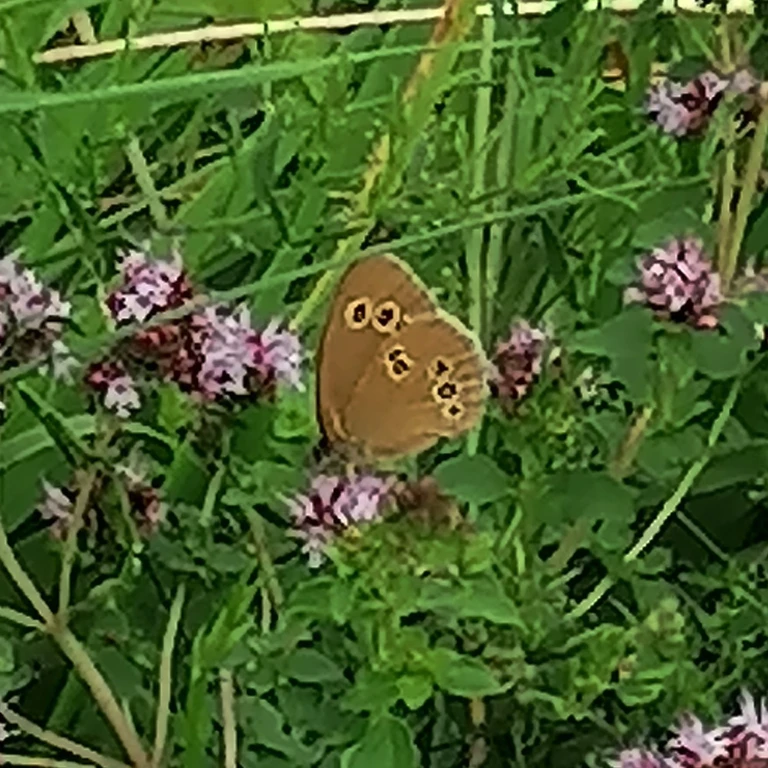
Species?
Aphantopus hyperantus
